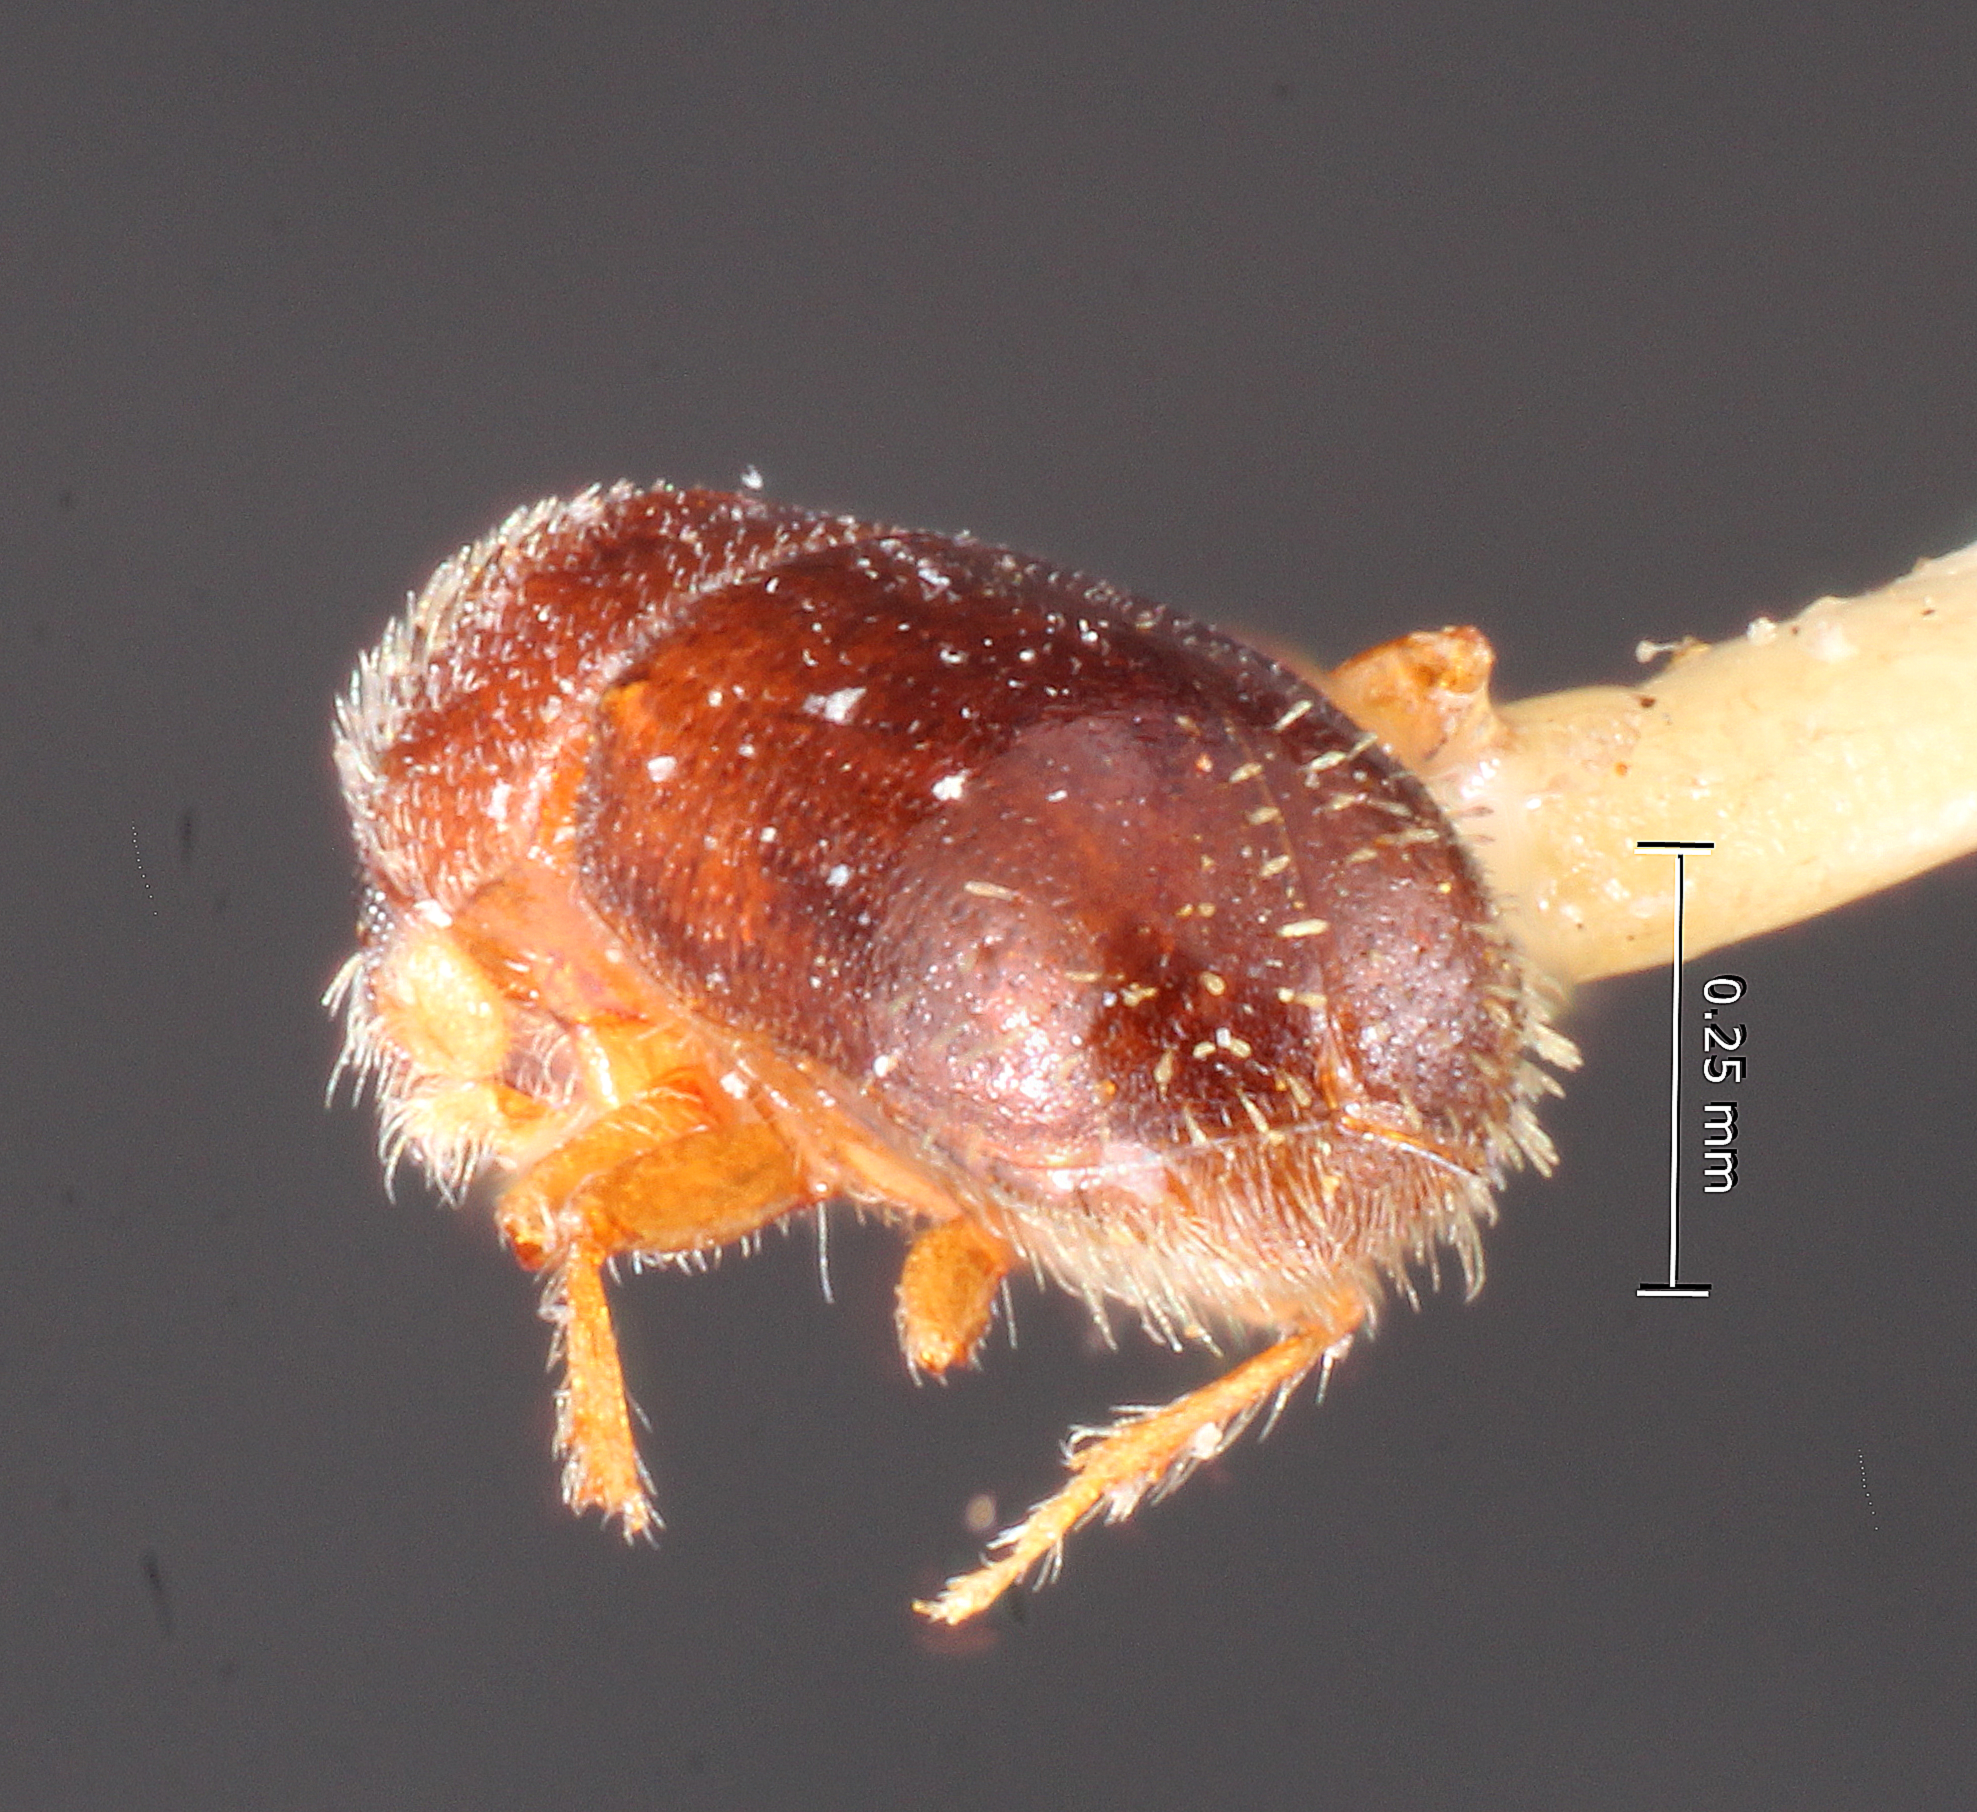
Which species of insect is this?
Pityophthoroides pudens
